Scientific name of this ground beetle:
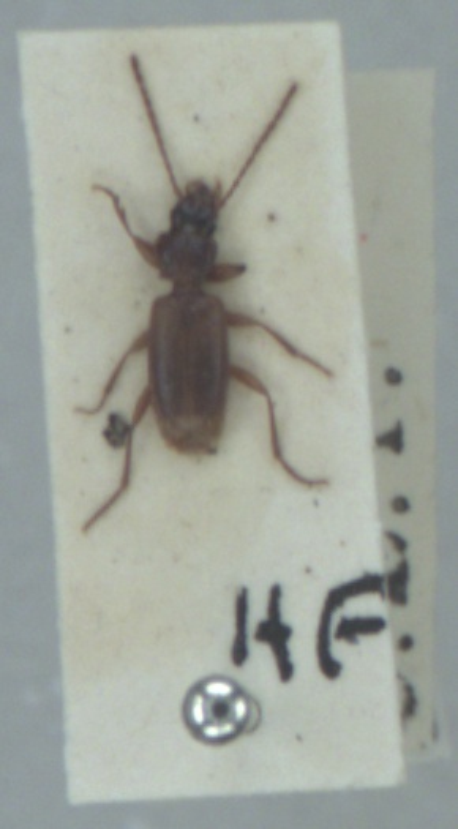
Trechoblemus micros
